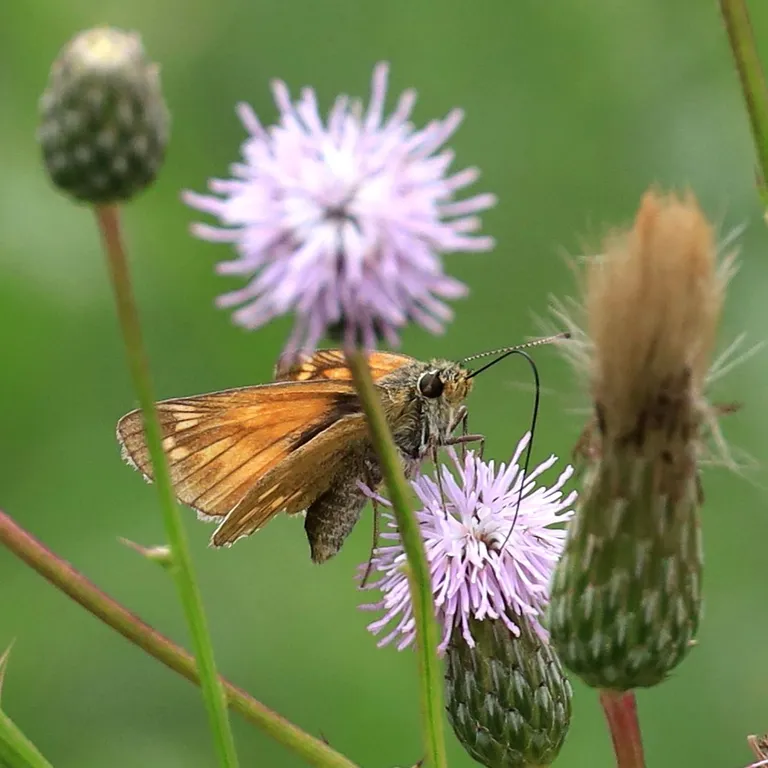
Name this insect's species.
Ochlodes sylvanus (also Ochlodes venata)
